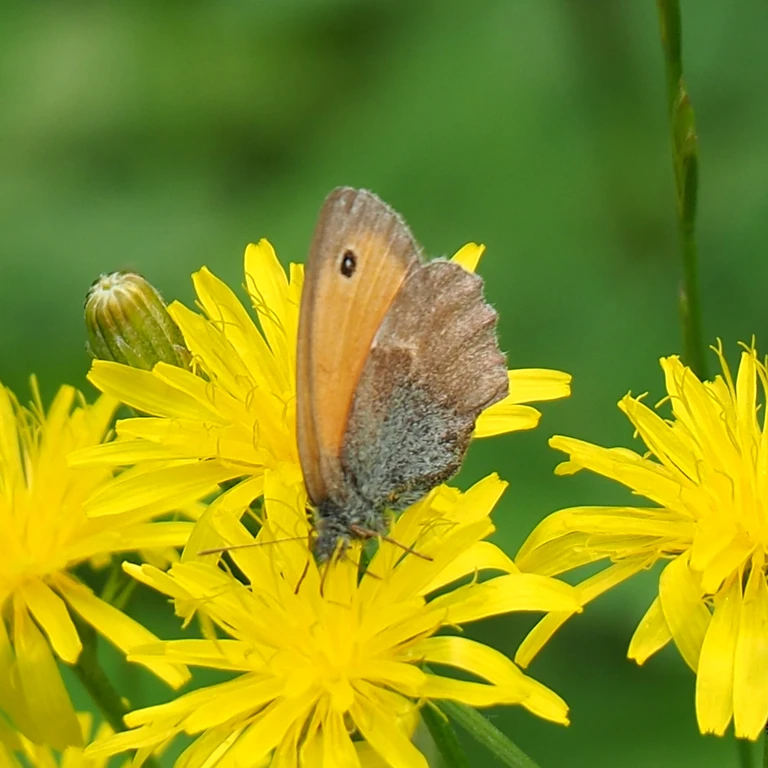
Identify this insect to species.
Coenonympha pamphilus
